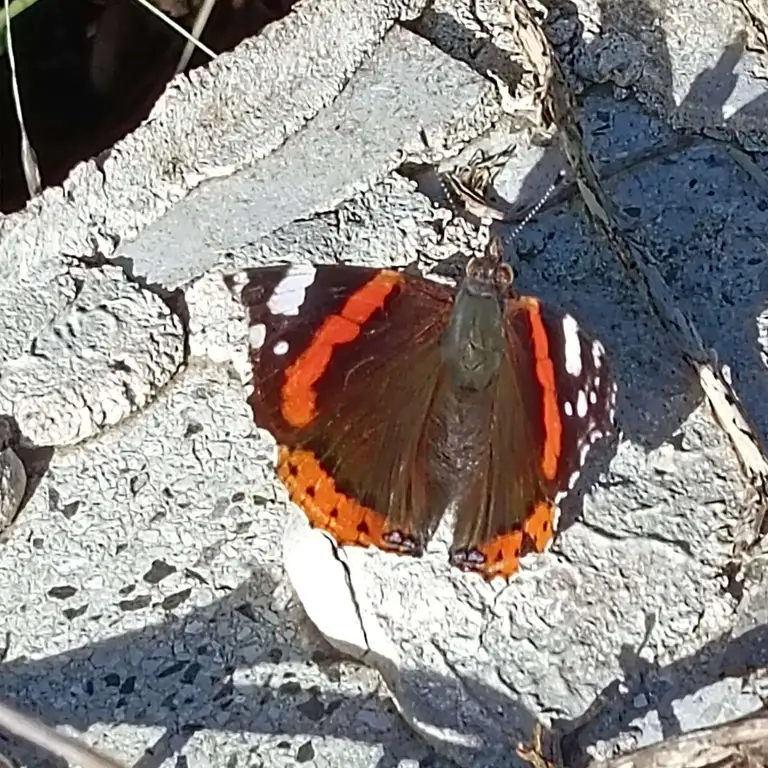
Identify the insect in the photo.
Vanessa atalanta
